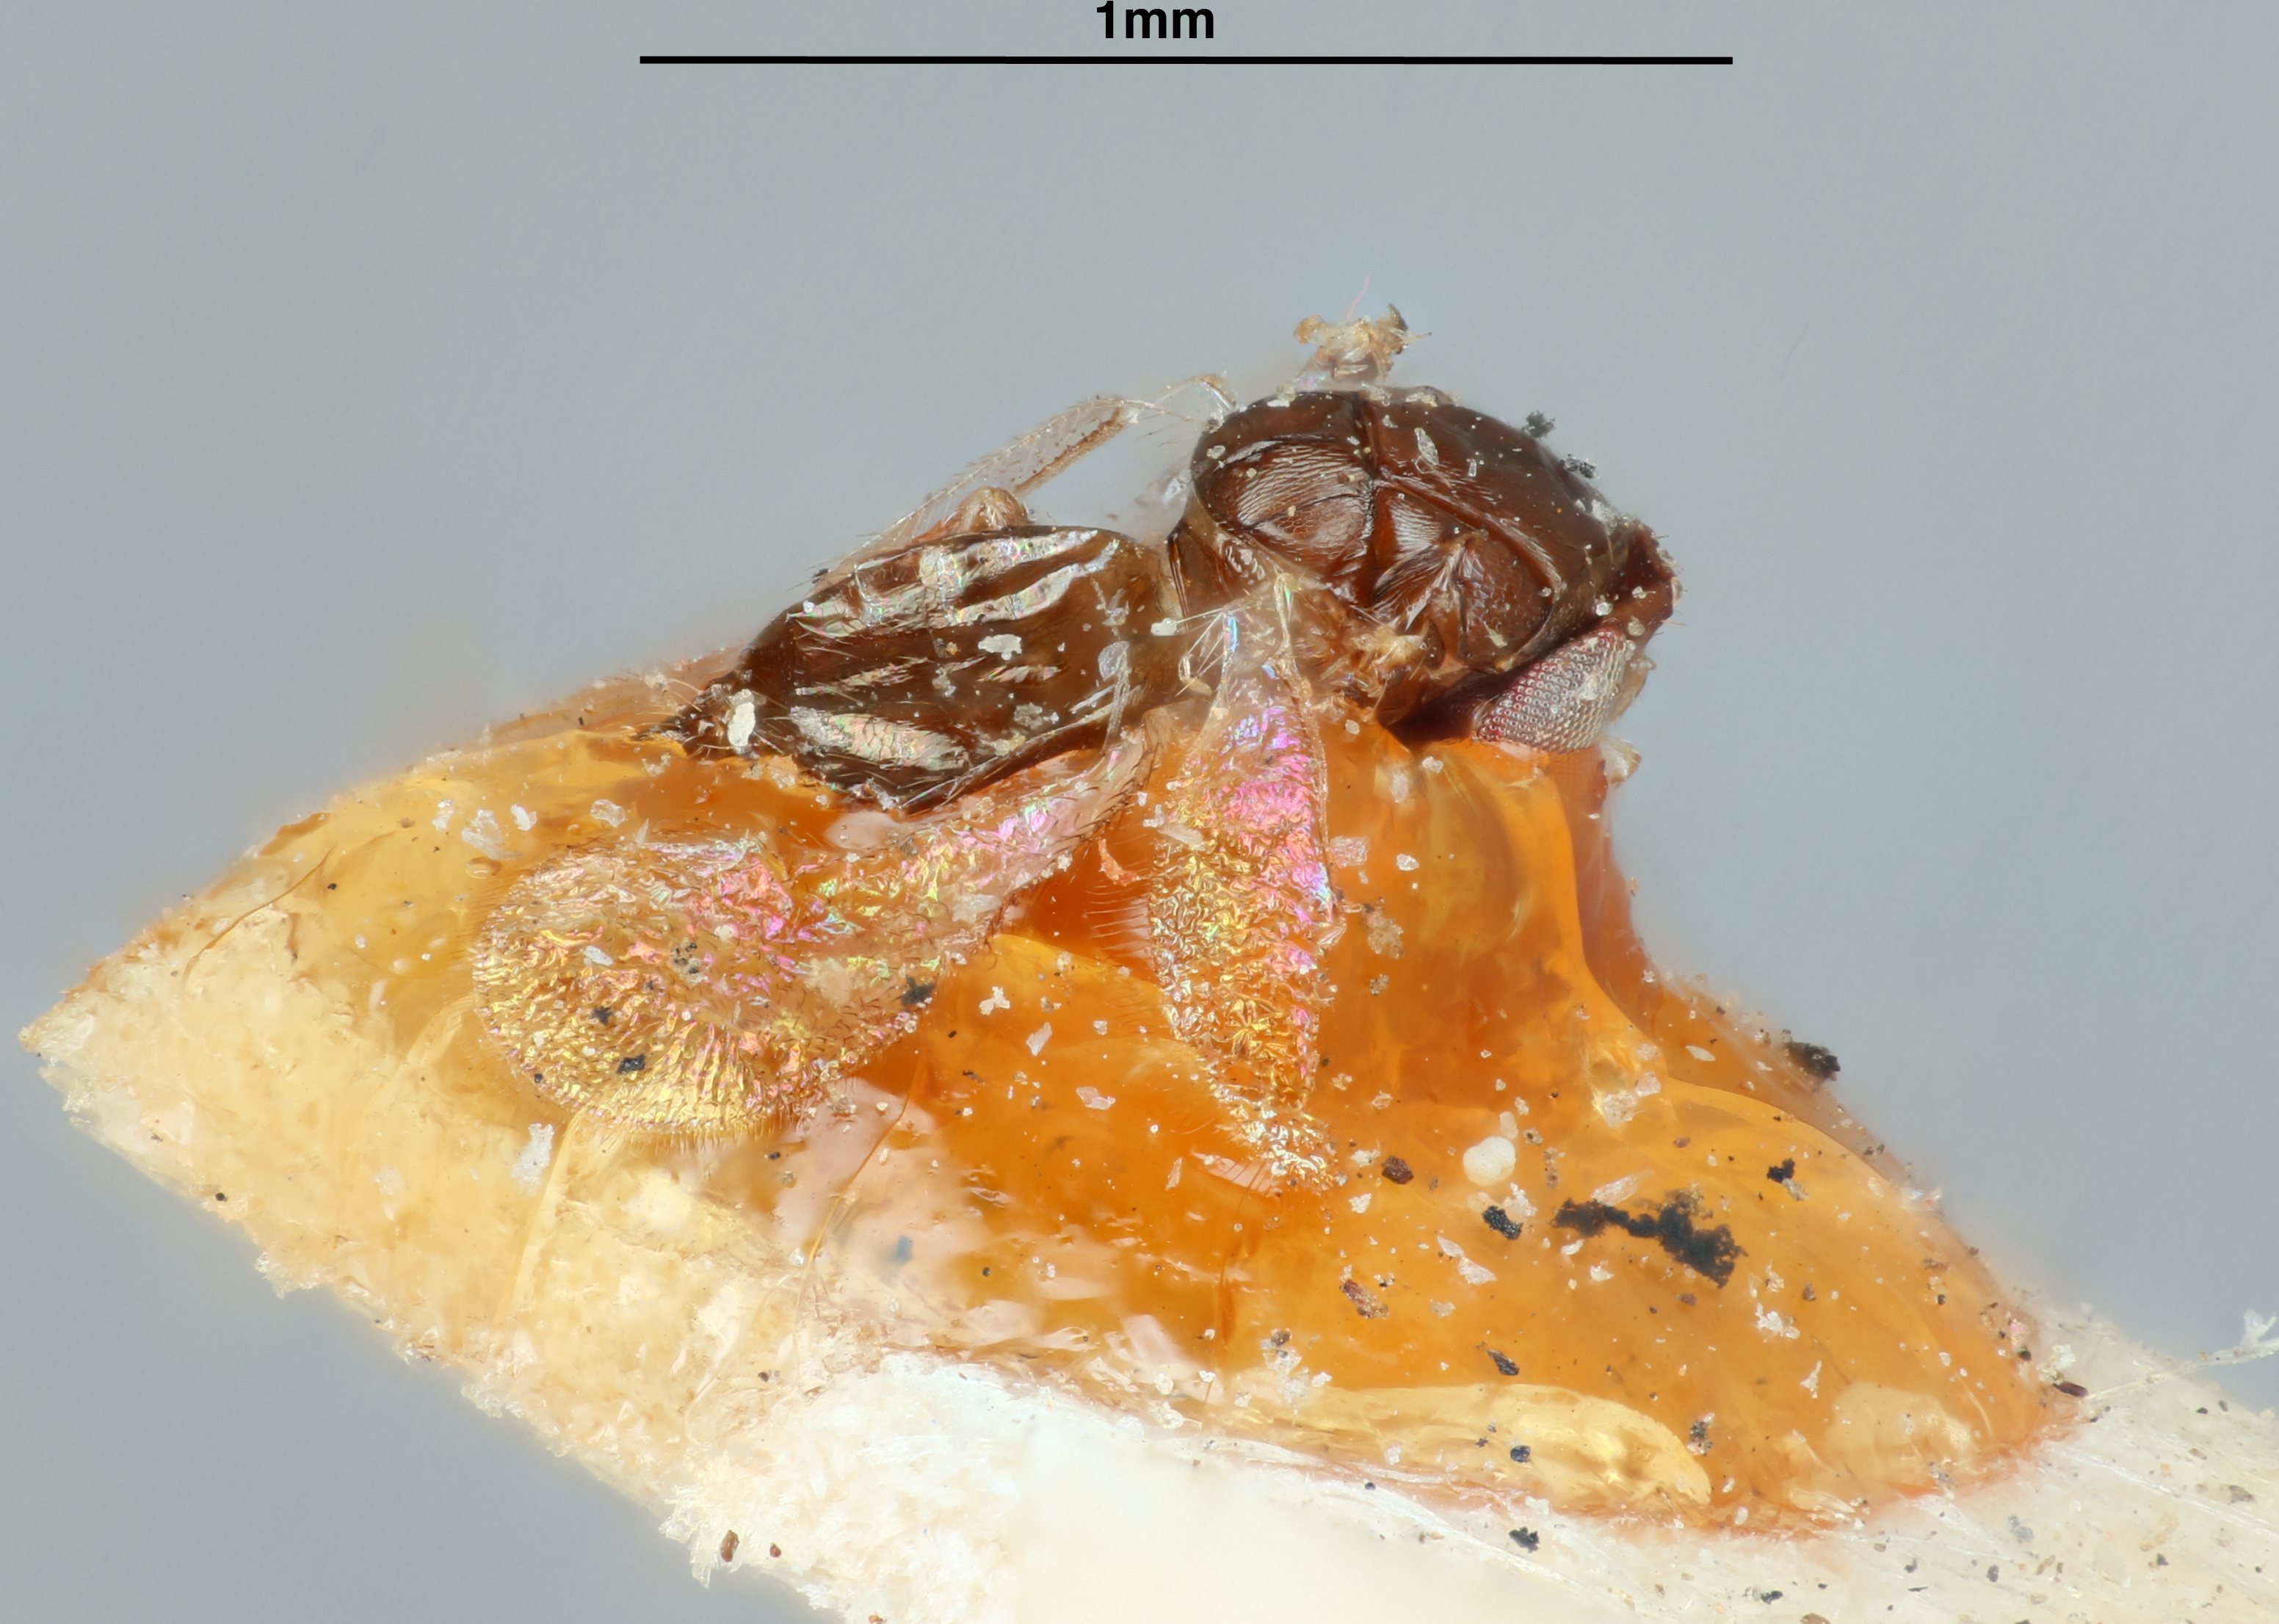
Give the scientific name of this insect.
Hyperteles neuroteri
